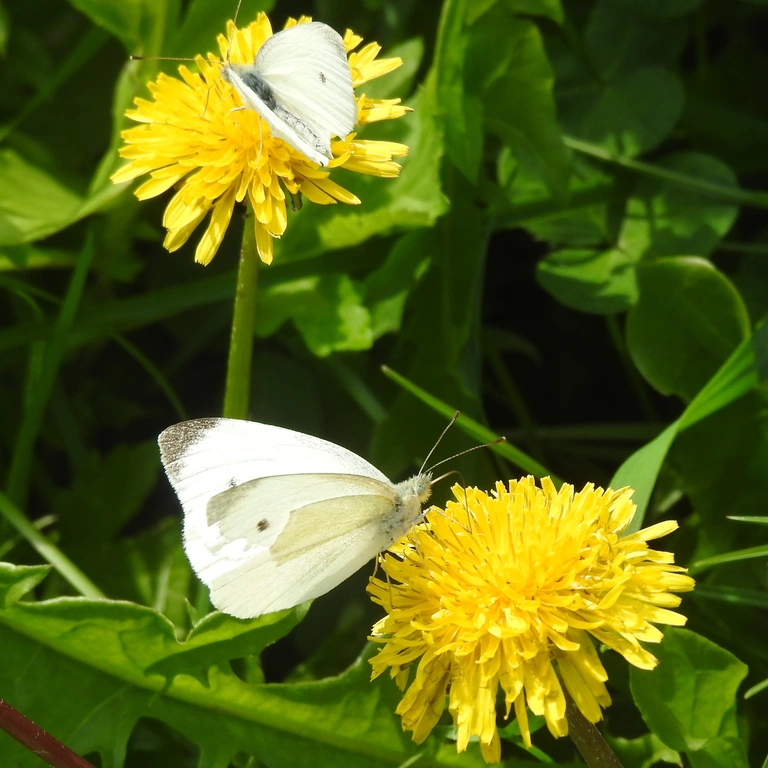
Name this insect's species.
Pieris rapae
